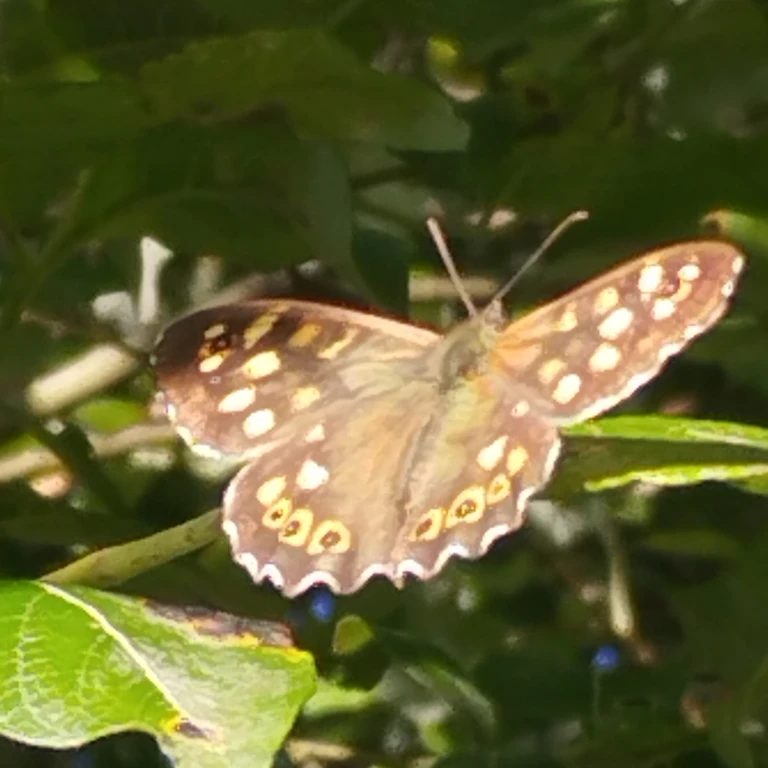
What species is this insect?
Pararge aegeria
